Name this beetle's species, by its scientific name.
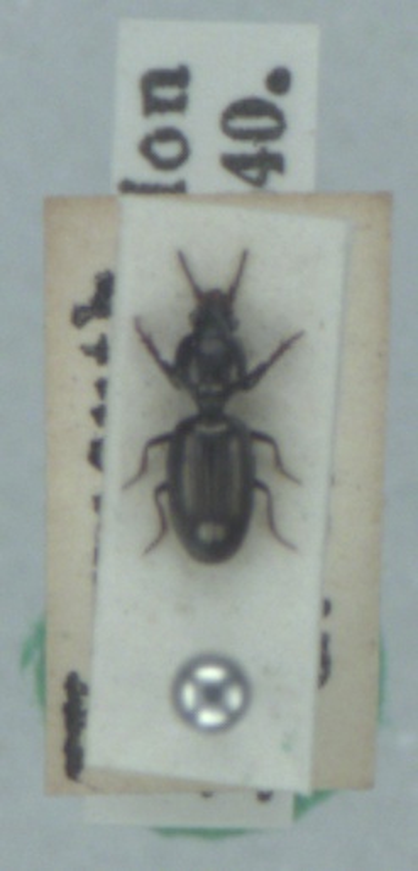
Dyschirius thoracicus
